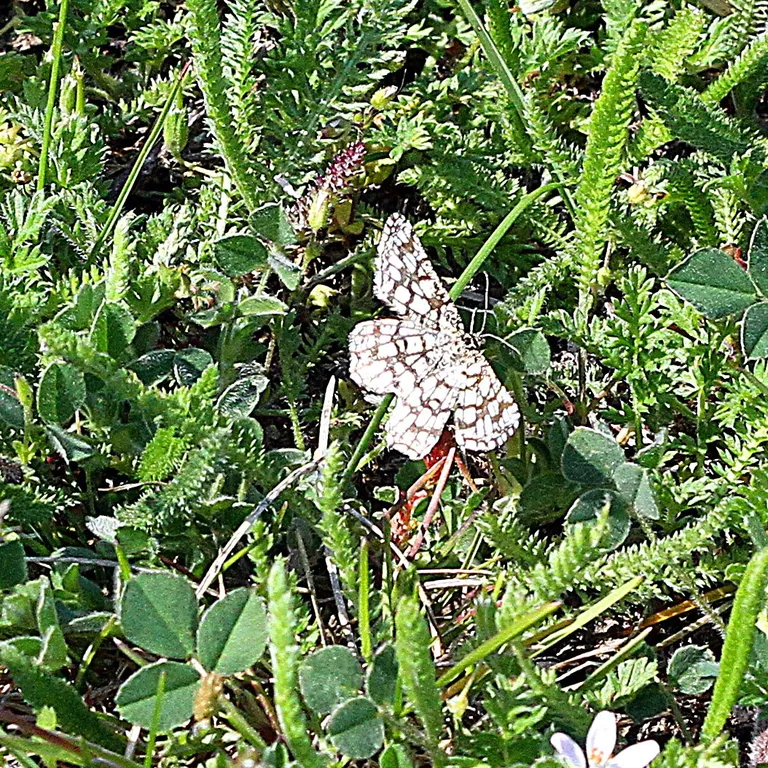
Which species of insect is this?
Chiasmia clathrata
